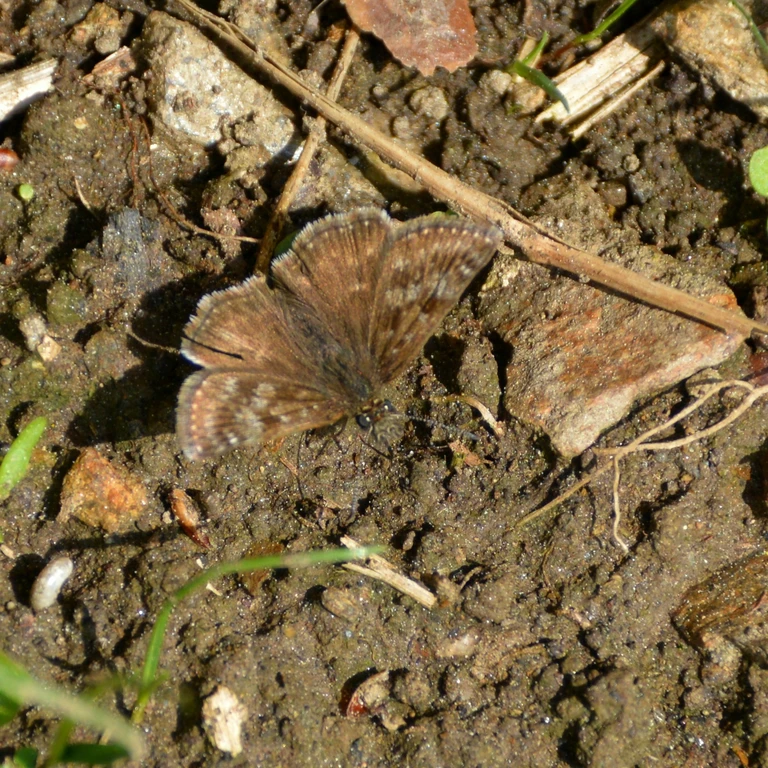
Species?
Erynnis tages
